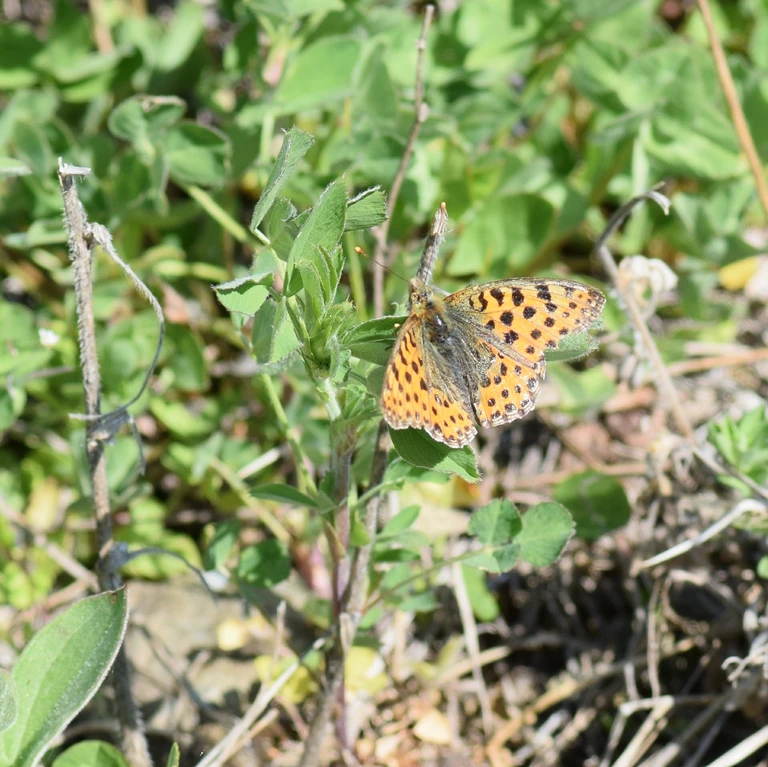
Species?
Issoria lathonia
